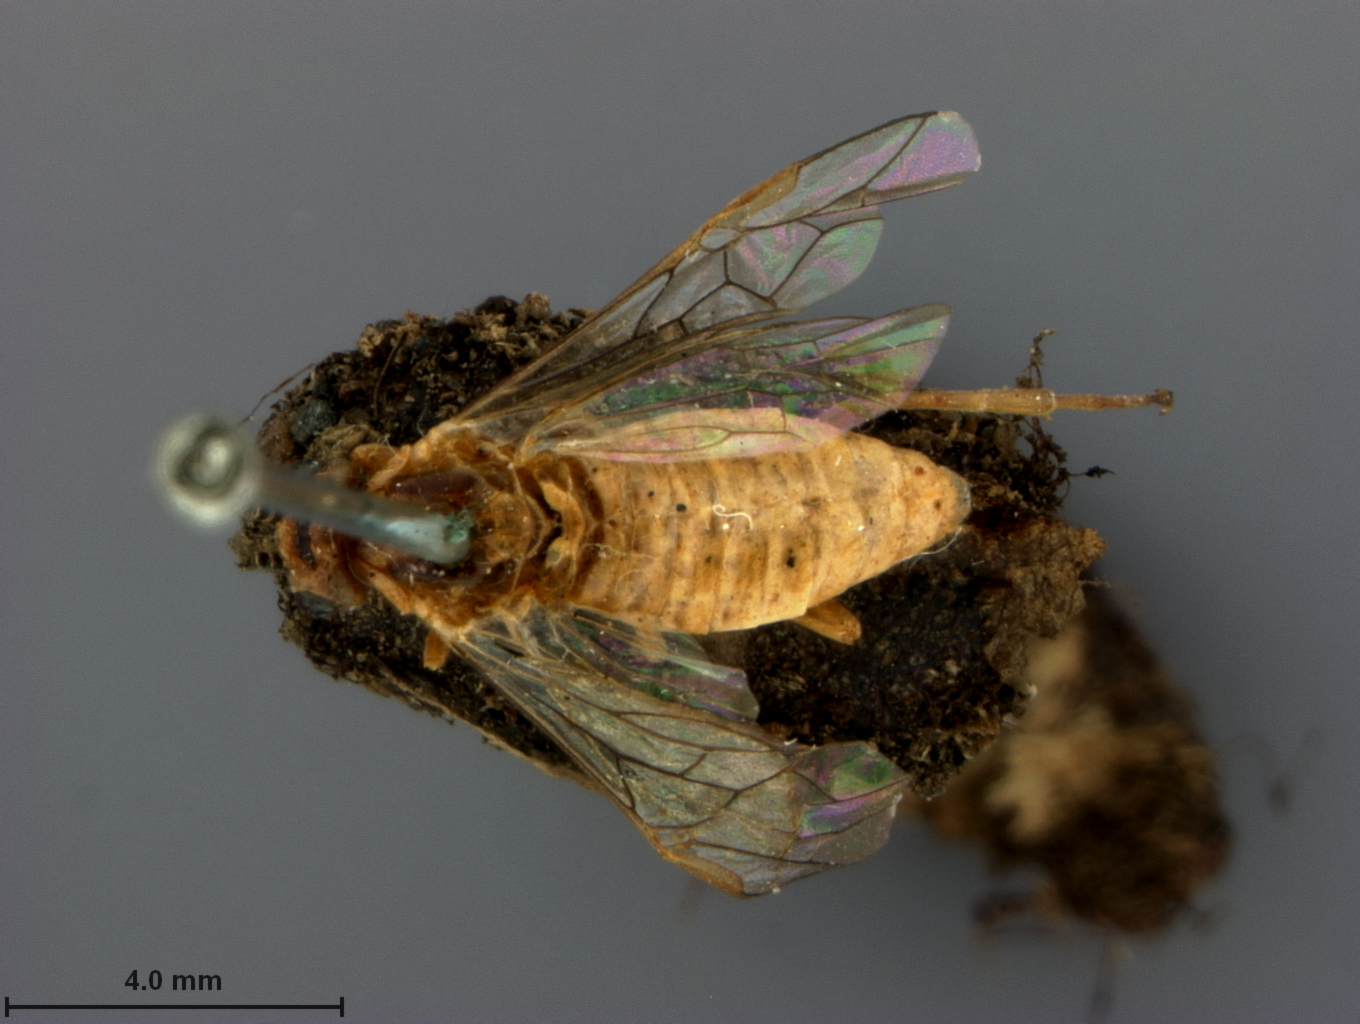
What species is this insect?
Nematus pinguidorsum
